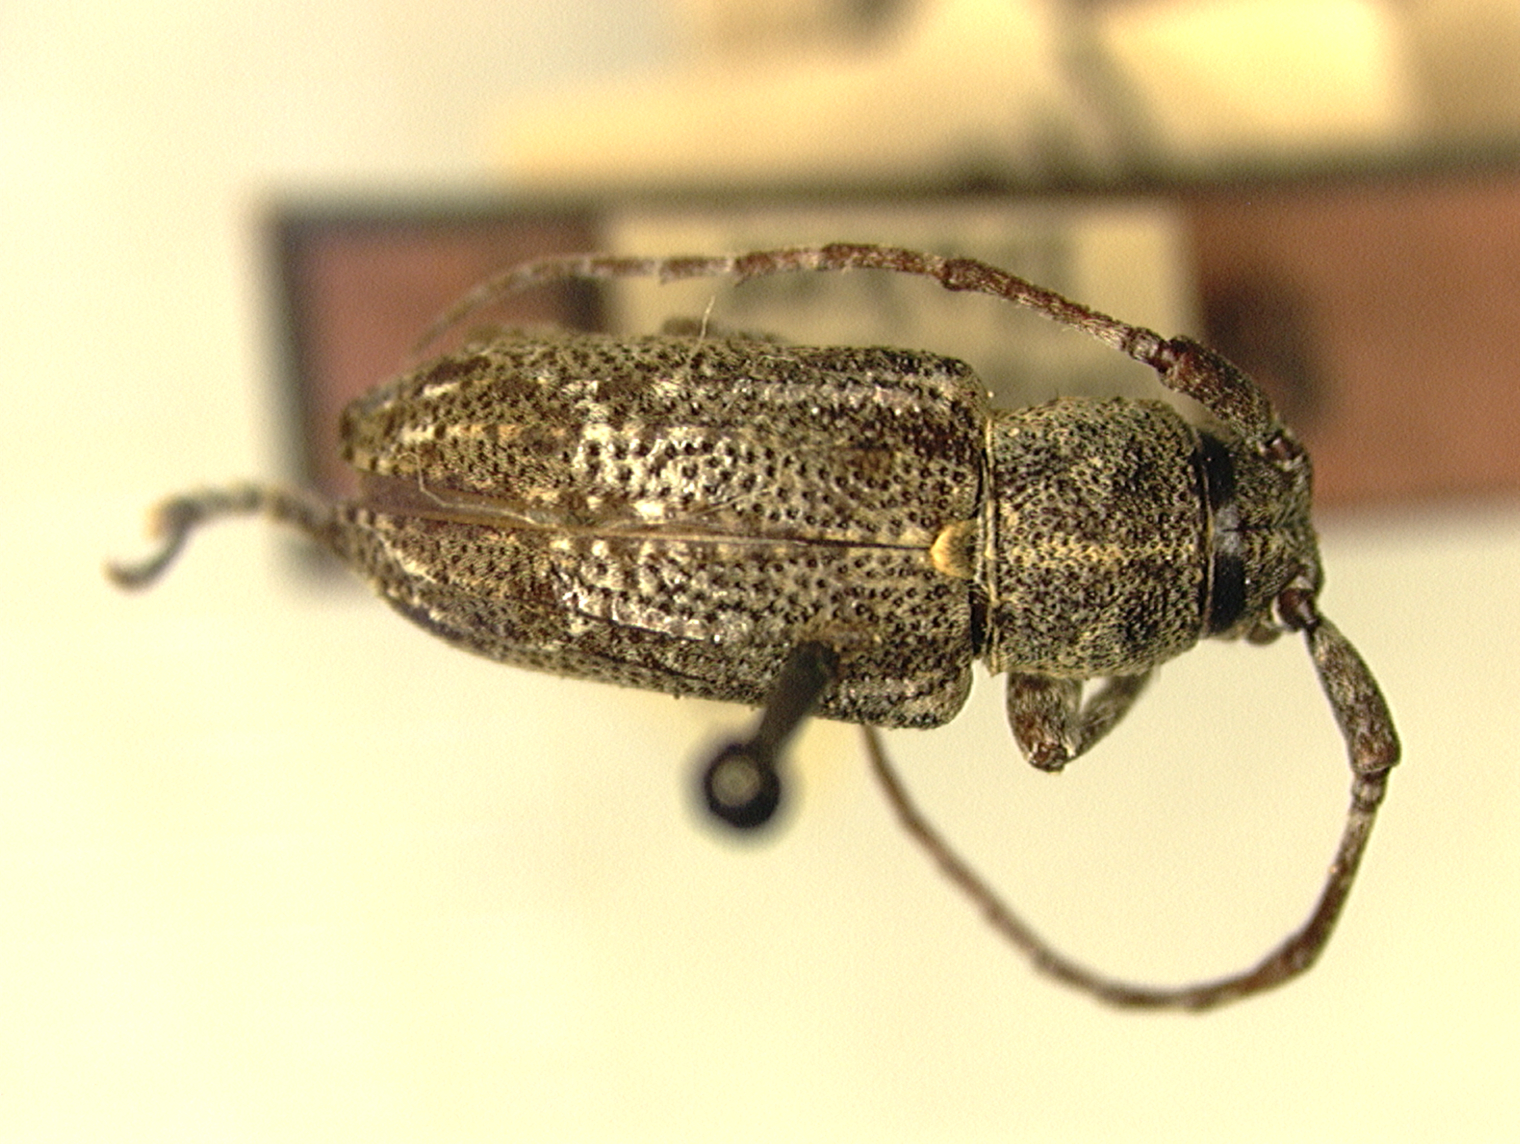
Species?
Pterolophia curvatocostata
